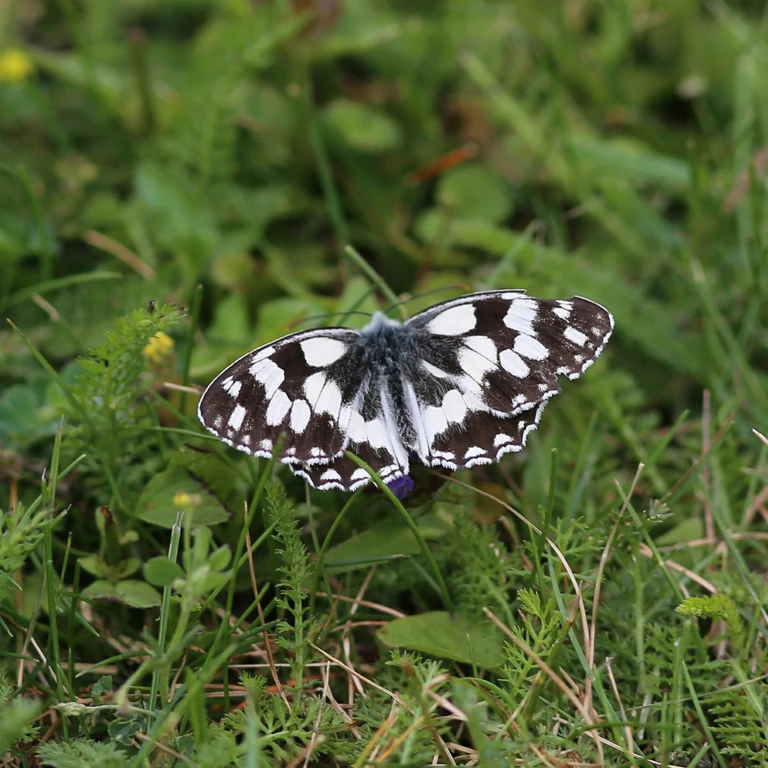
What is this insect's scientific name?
Melanargia galathea
